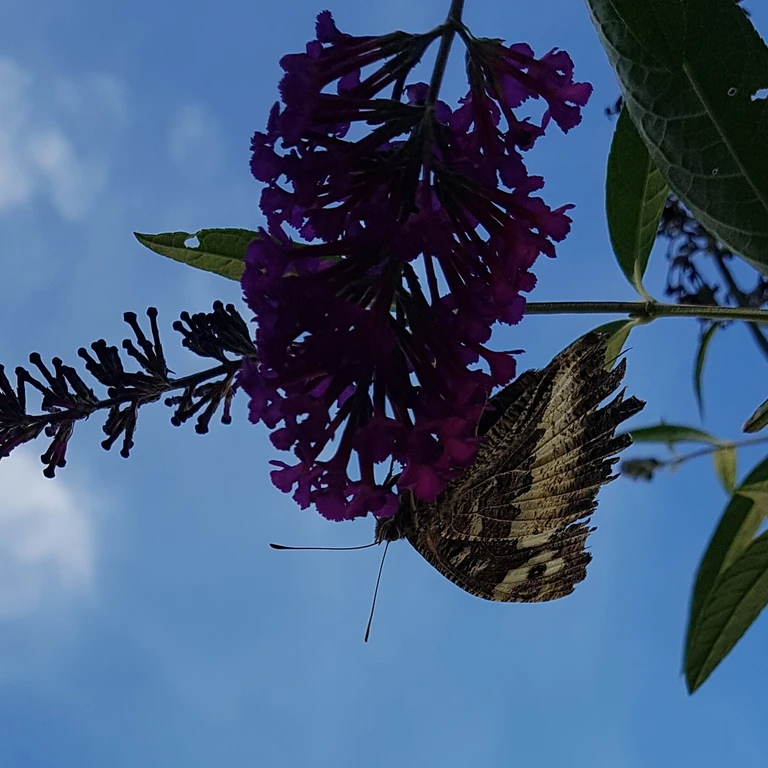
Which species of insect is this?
Brintesia circe
